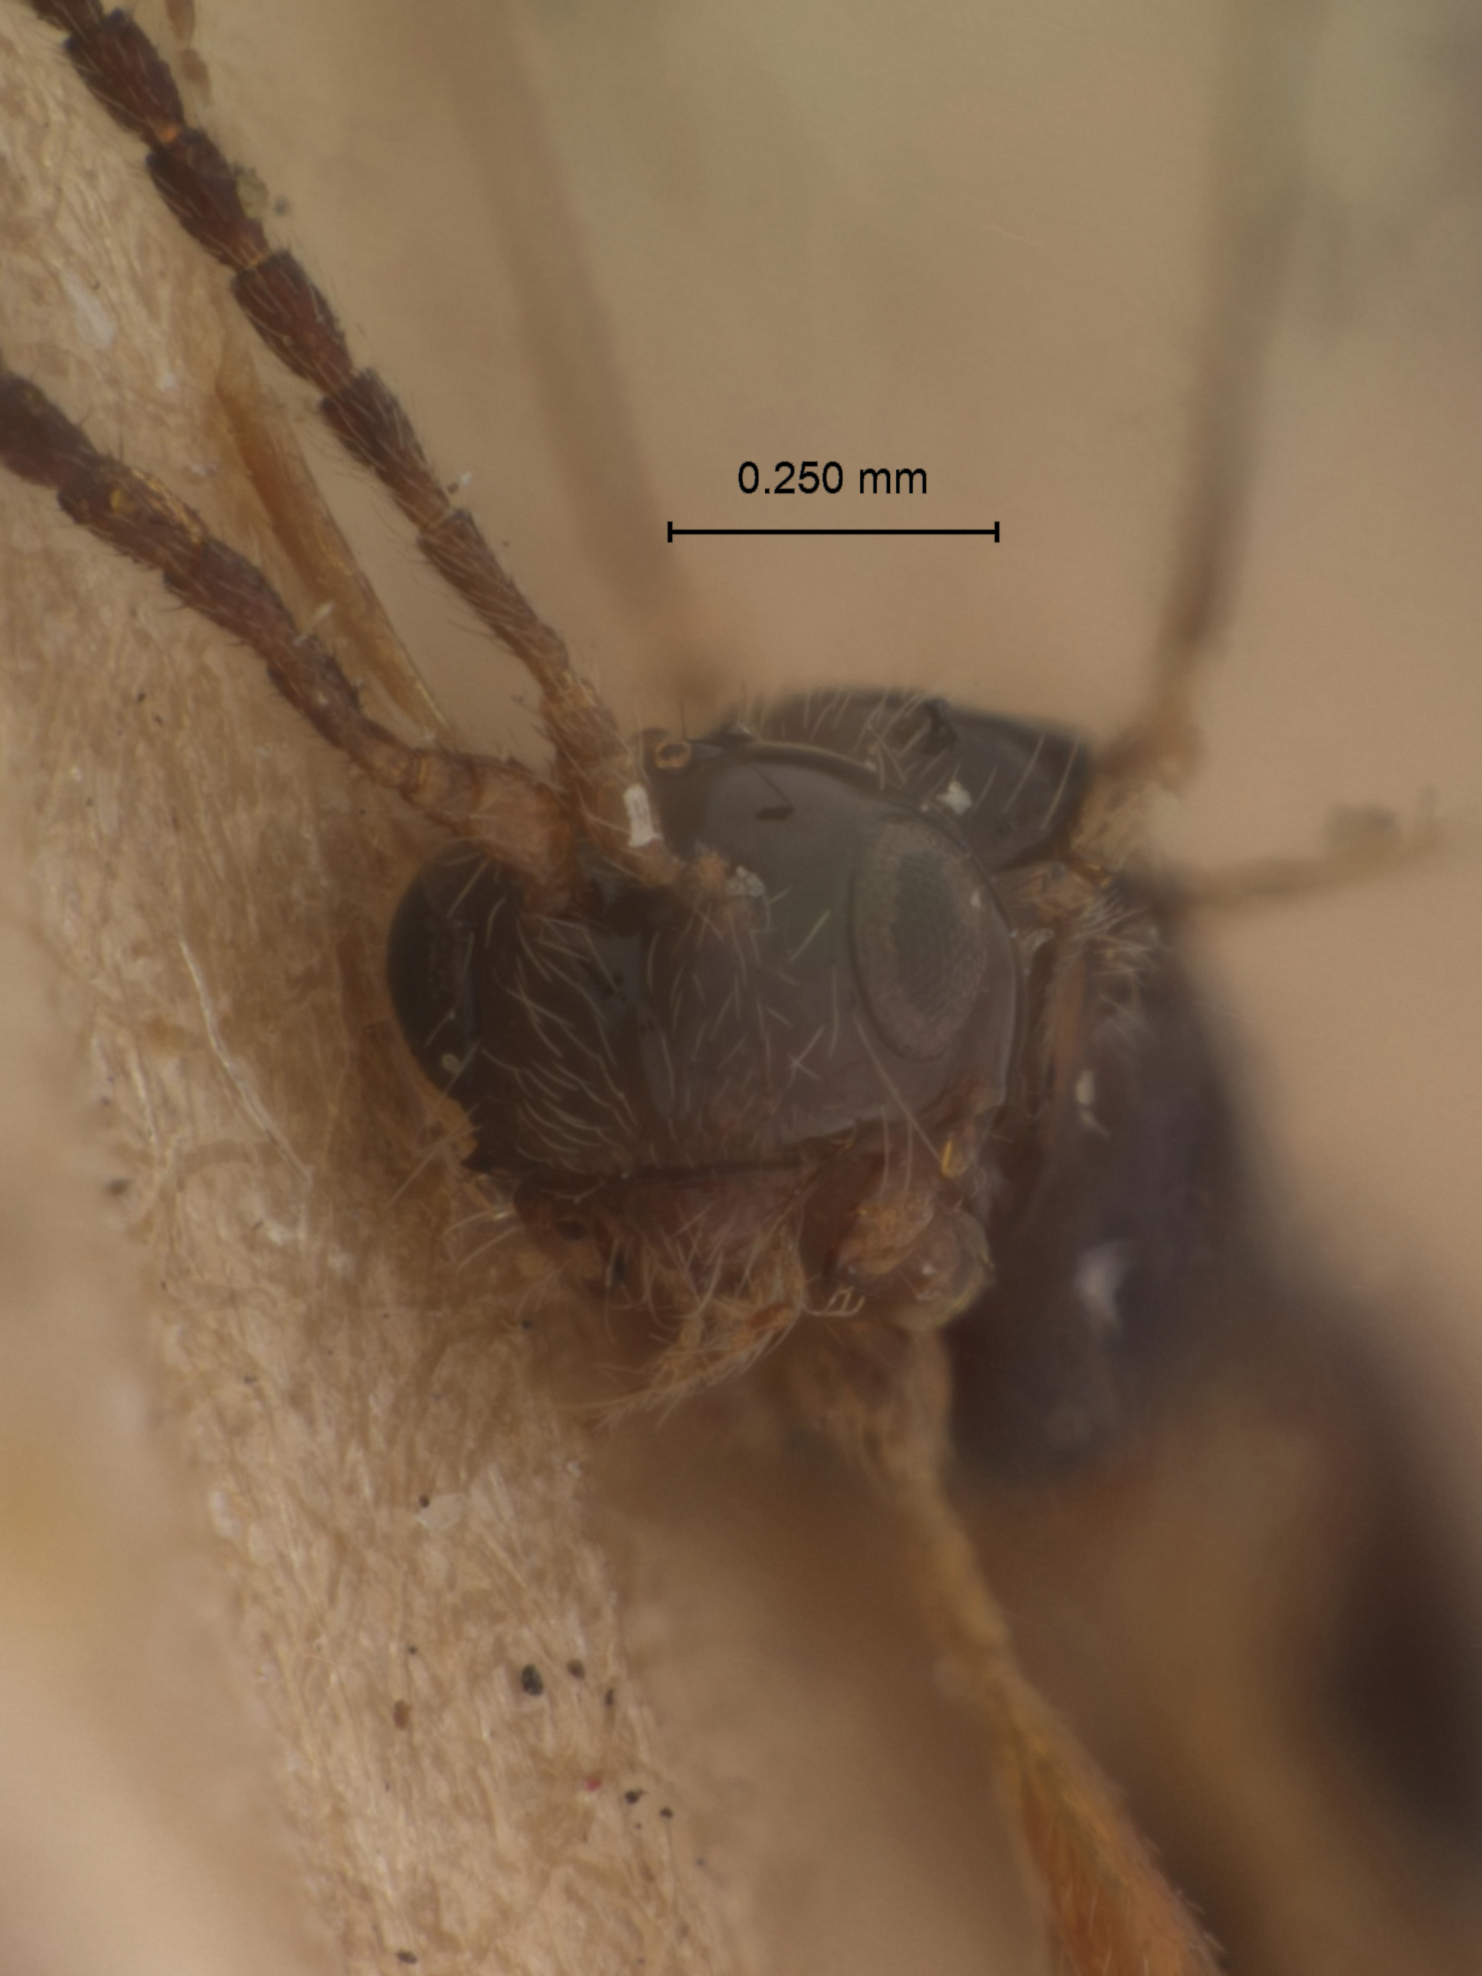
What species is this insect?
Aspilota dentifemus
